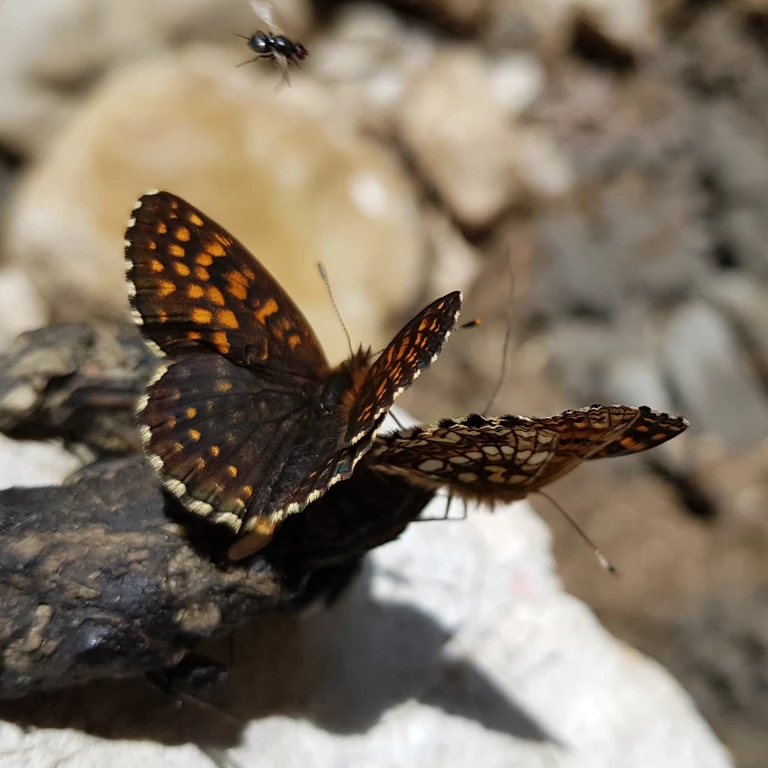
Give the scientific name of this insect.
Melitaea diamina
